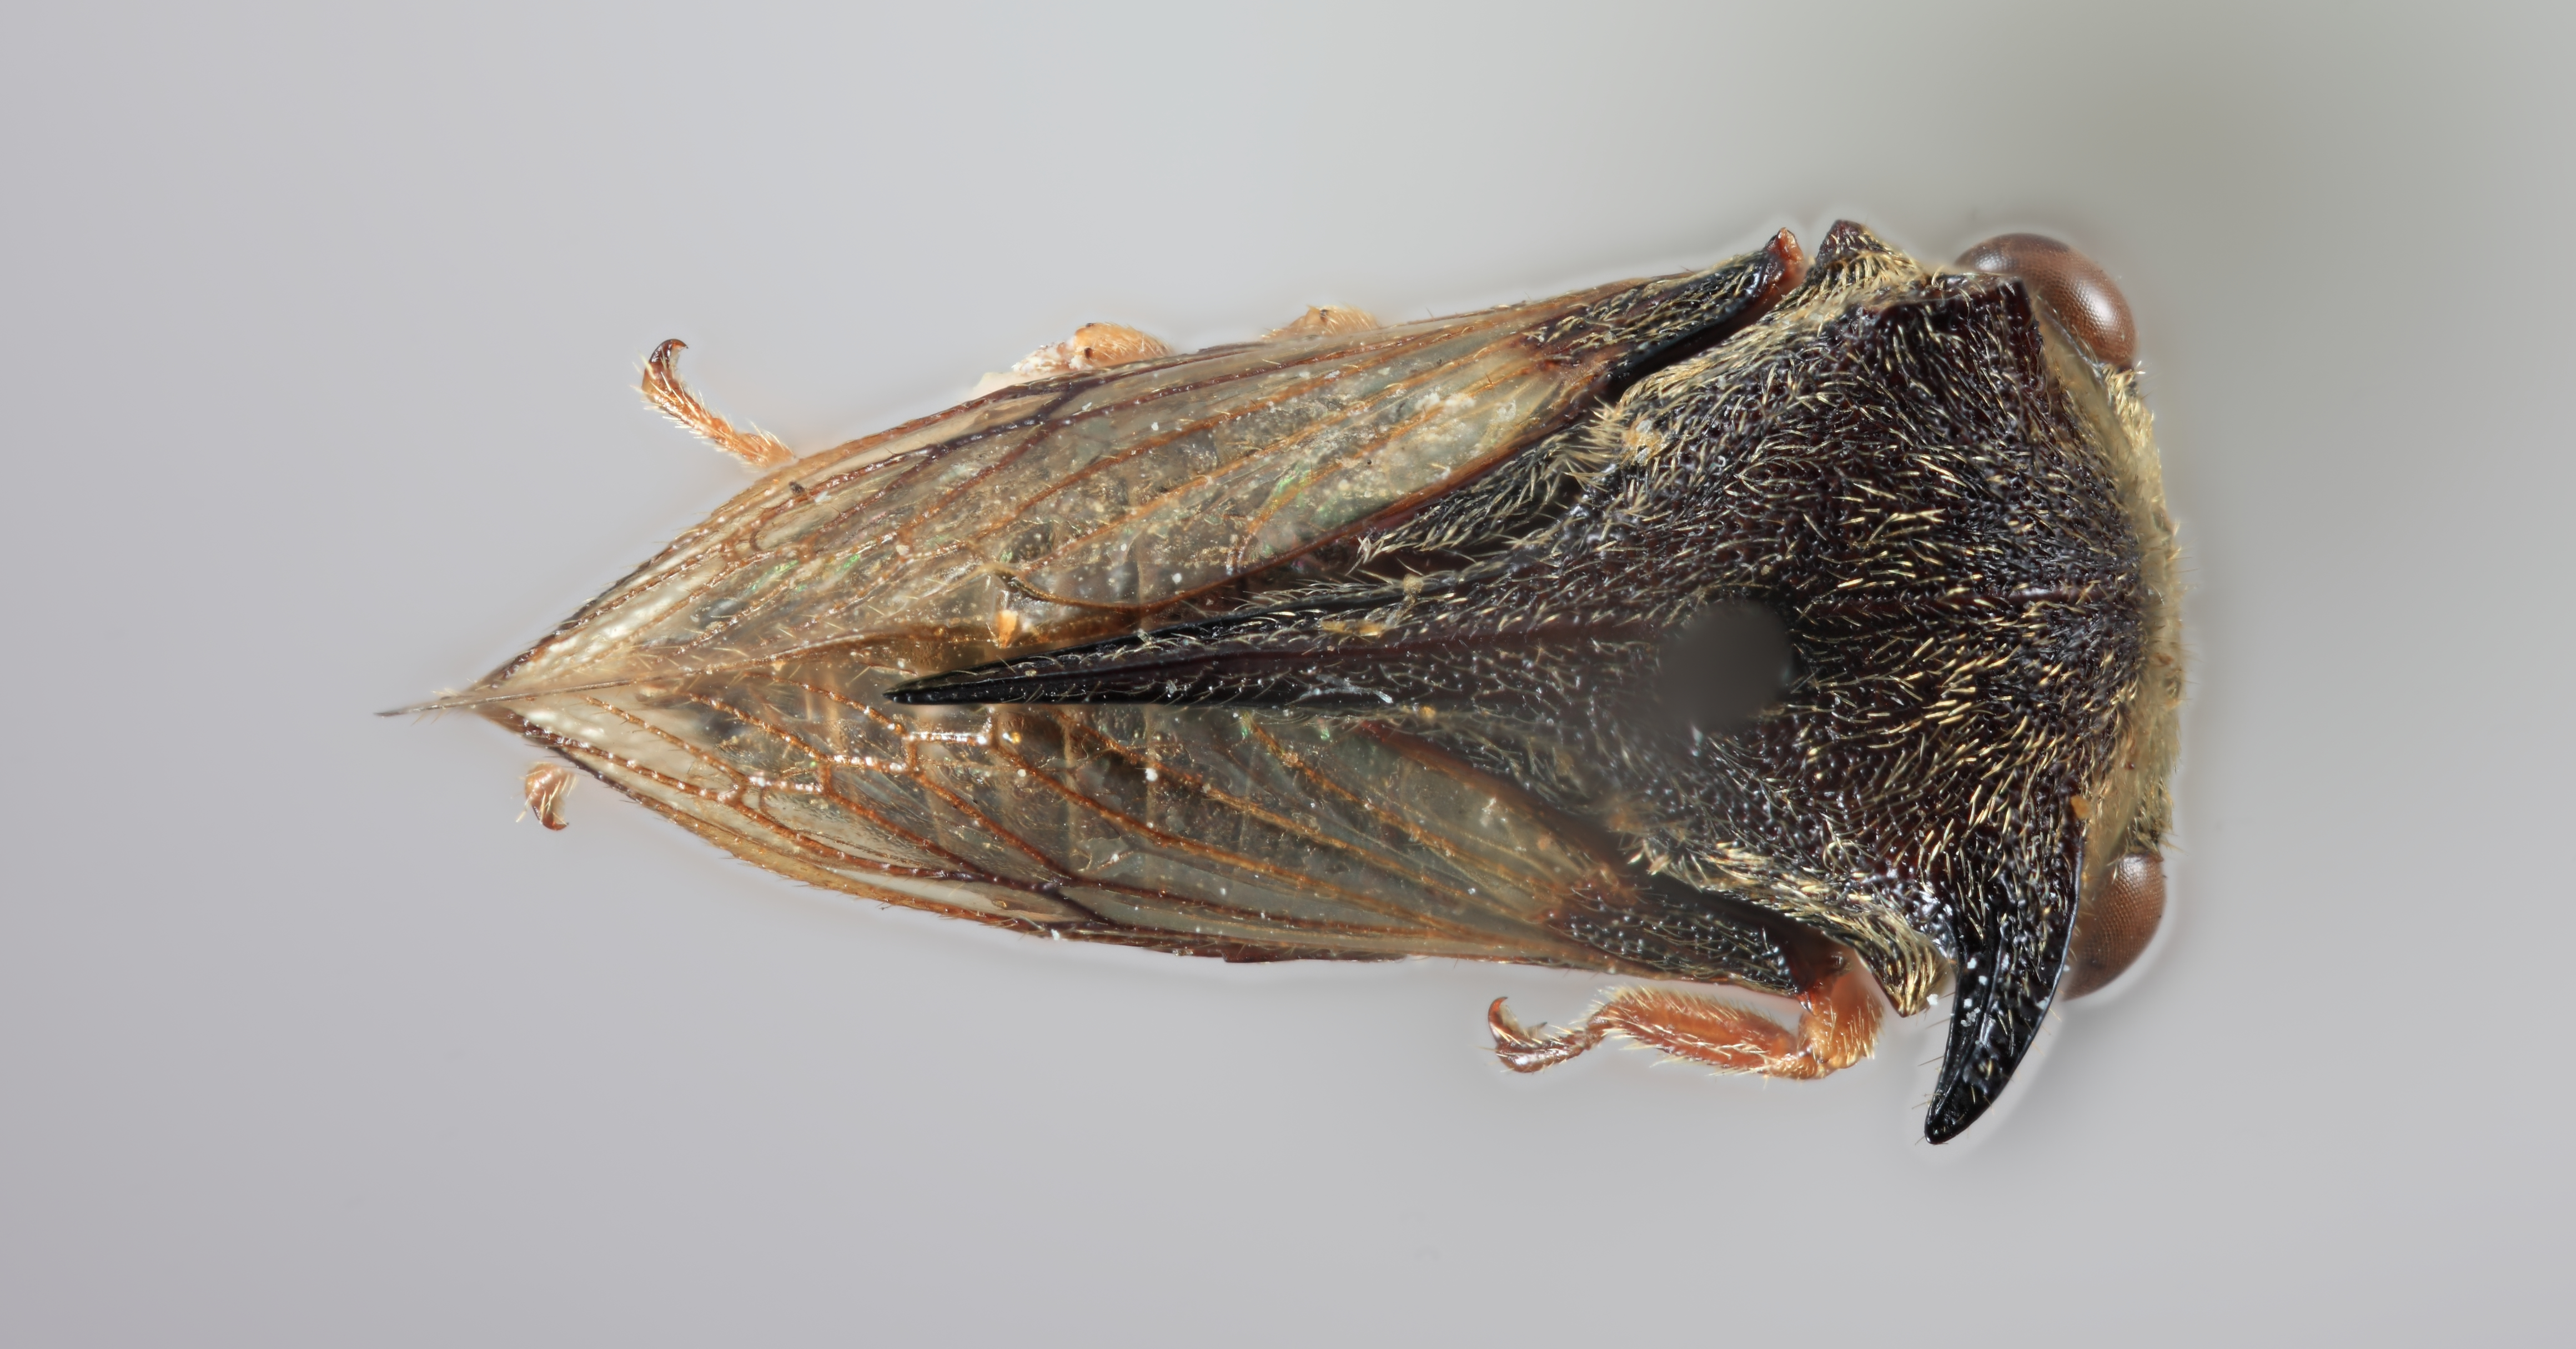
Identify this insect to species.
Tricentrus suluensis
